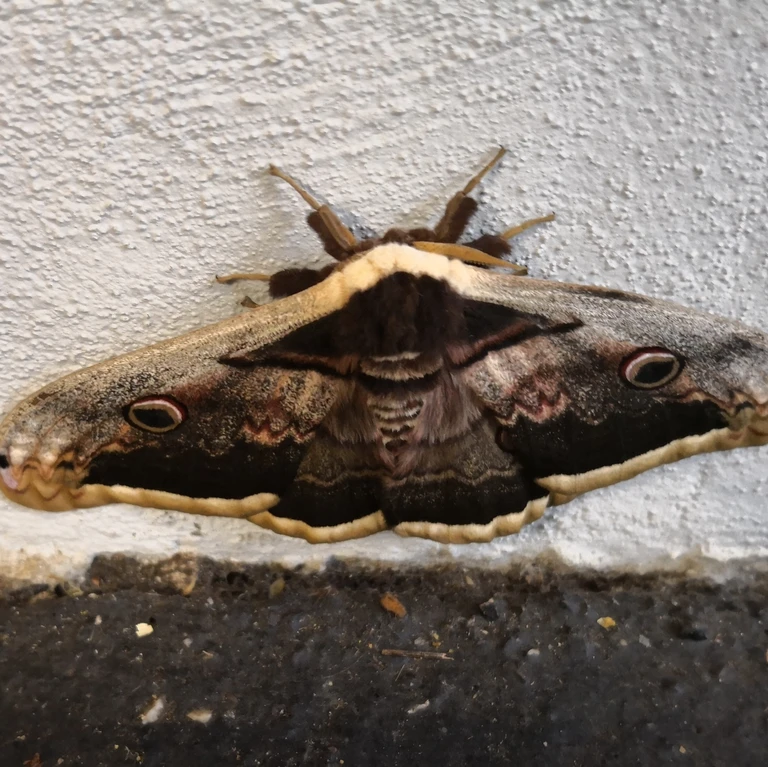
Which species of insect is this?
Saturnia pyri
